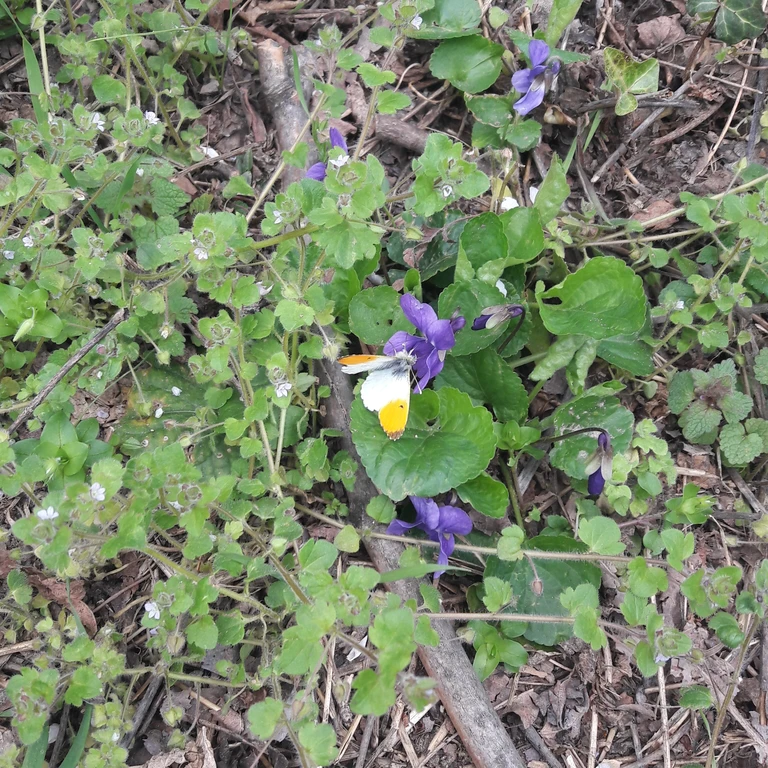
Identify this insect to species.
Anthocharis cardamines
